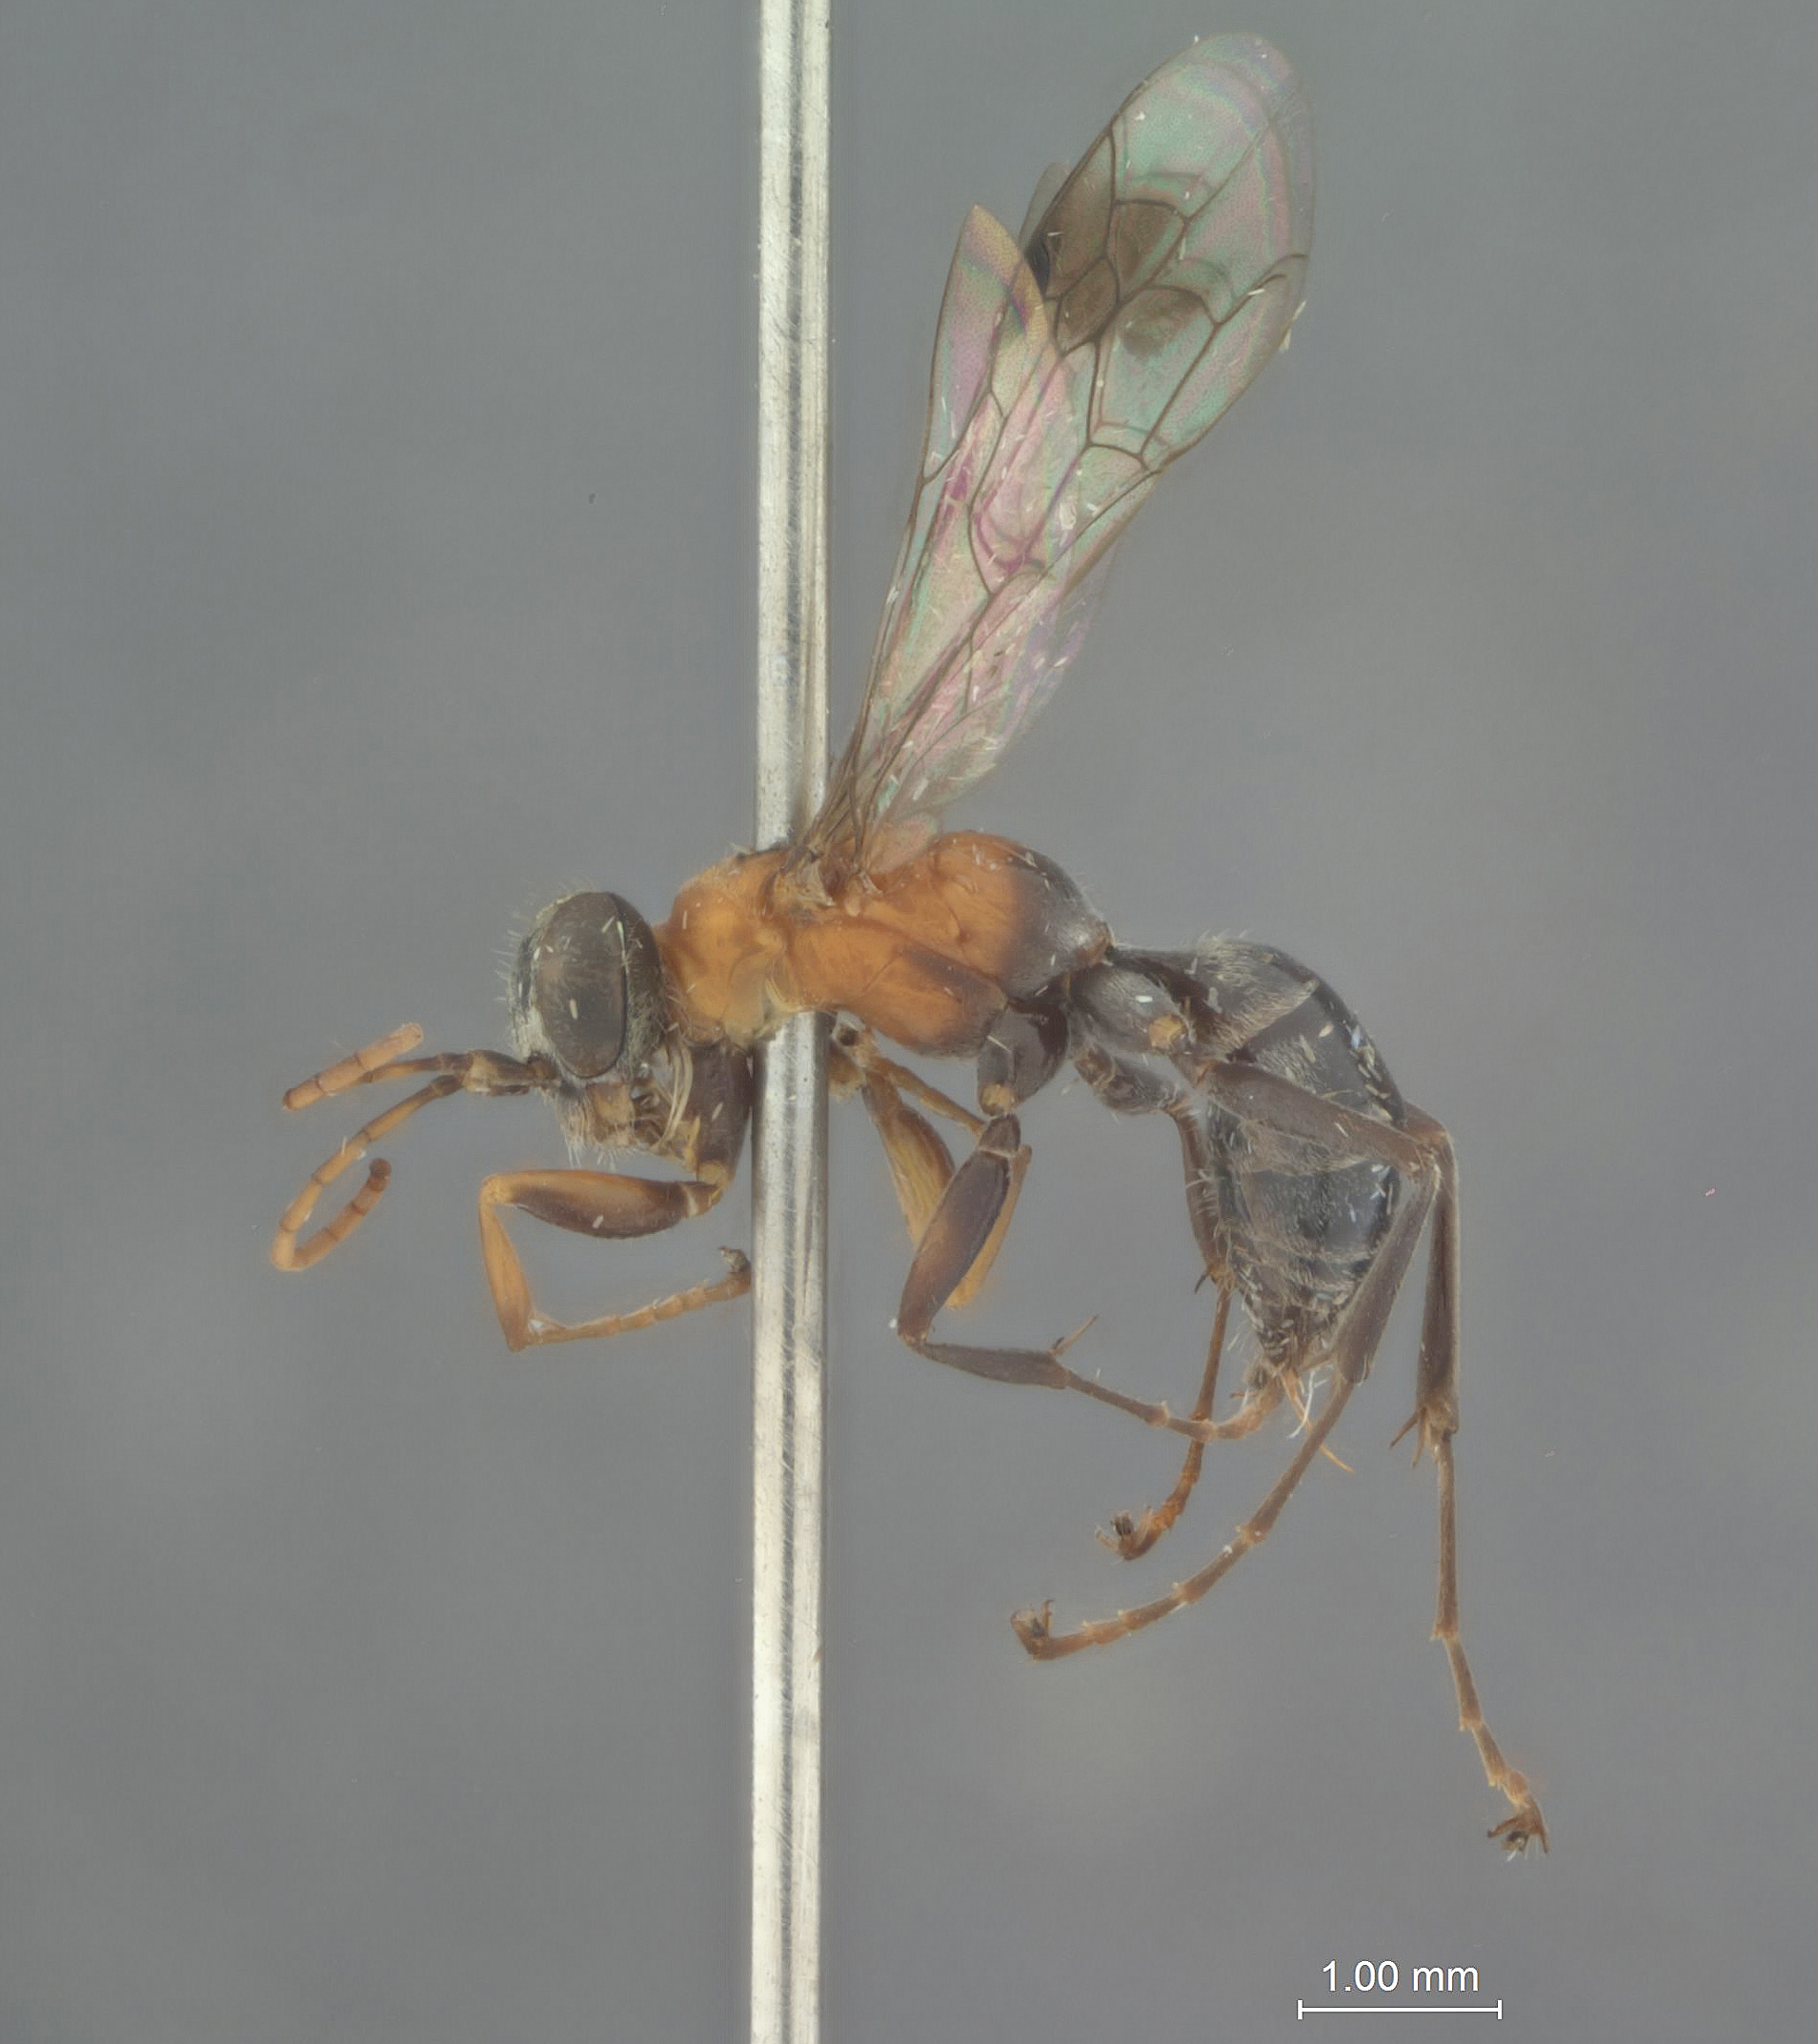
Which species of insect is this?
Dipogon spangleri
